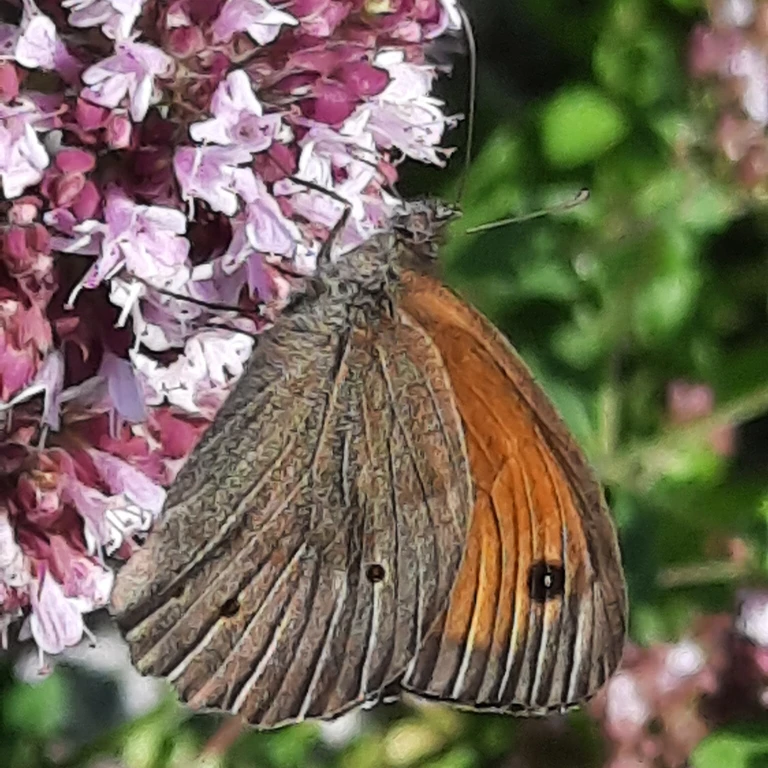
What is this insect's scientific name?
Maniola jurtina
